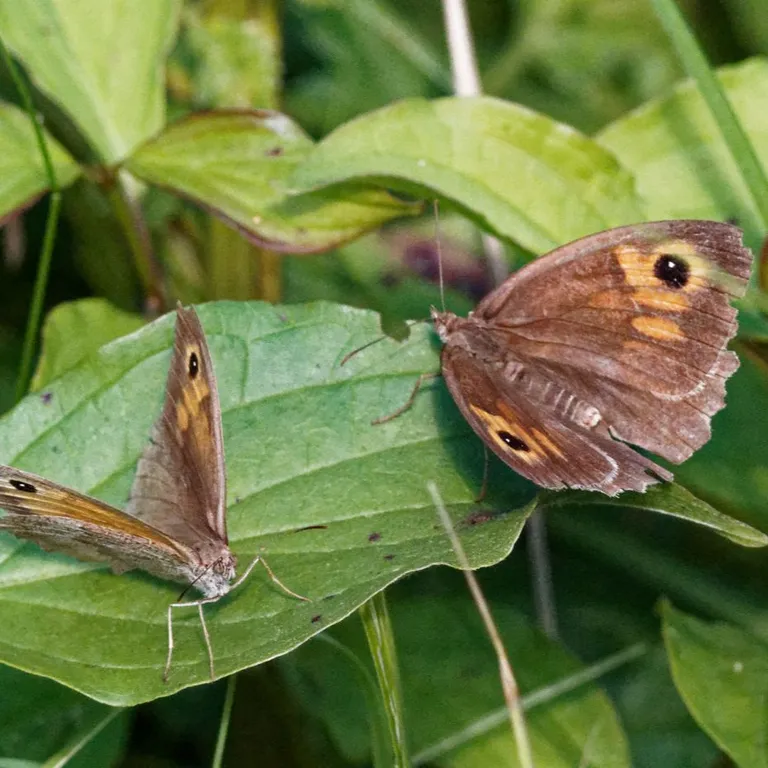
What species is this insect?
Maniola jurtina
